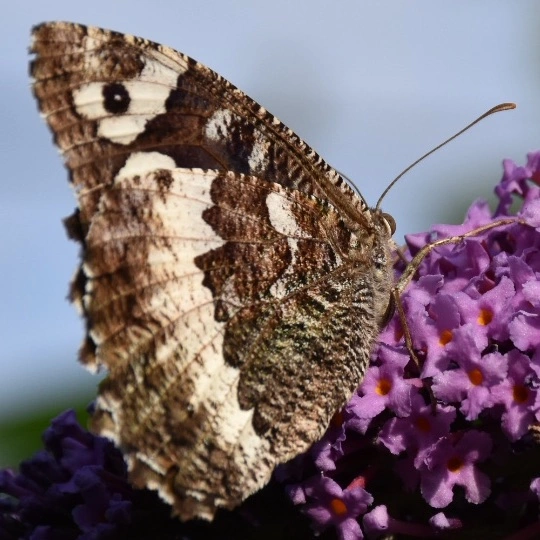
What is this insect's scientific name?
Brintesia circe
